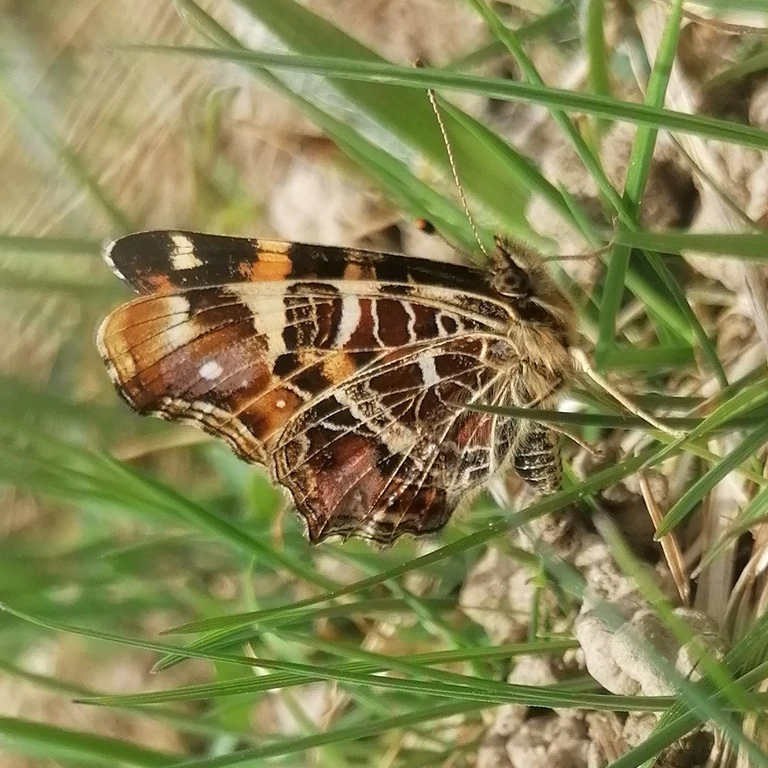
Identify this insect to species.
Araschnia levana
